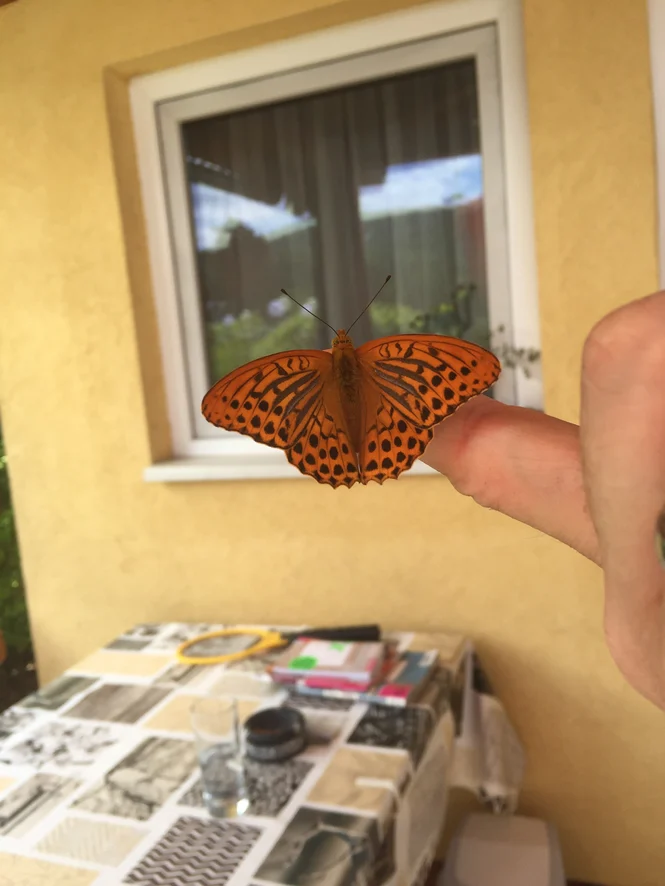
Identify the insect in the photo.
Argynnis paphia
